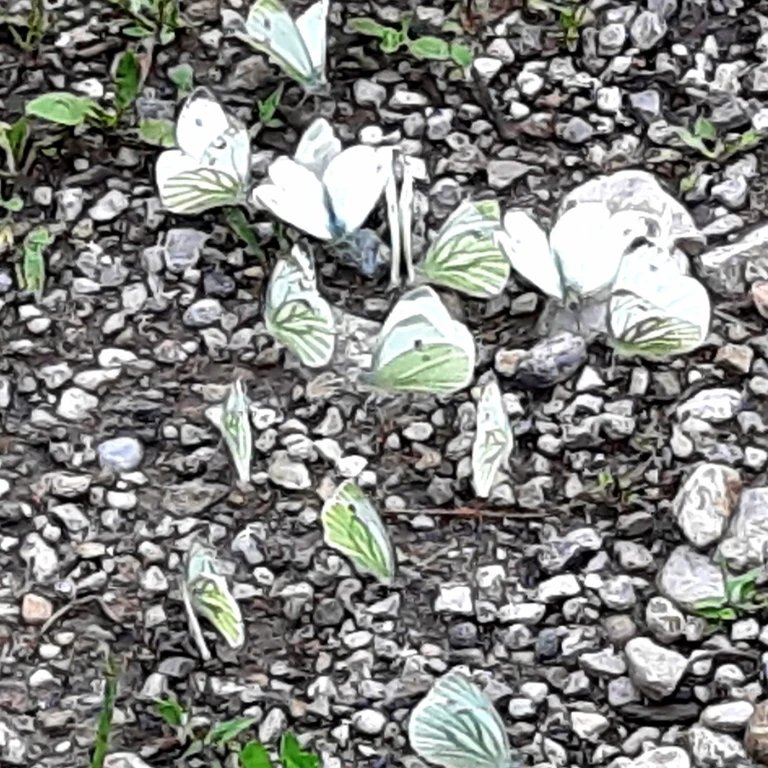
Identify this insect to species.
Pieris napi
